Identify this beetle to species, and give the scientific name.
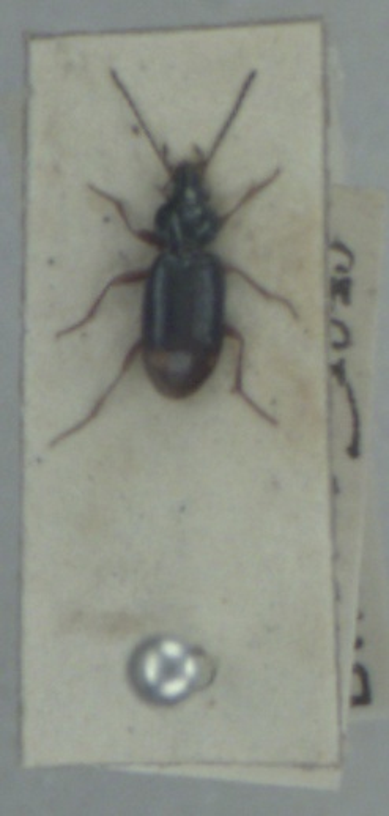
Bembidion biguttatum
